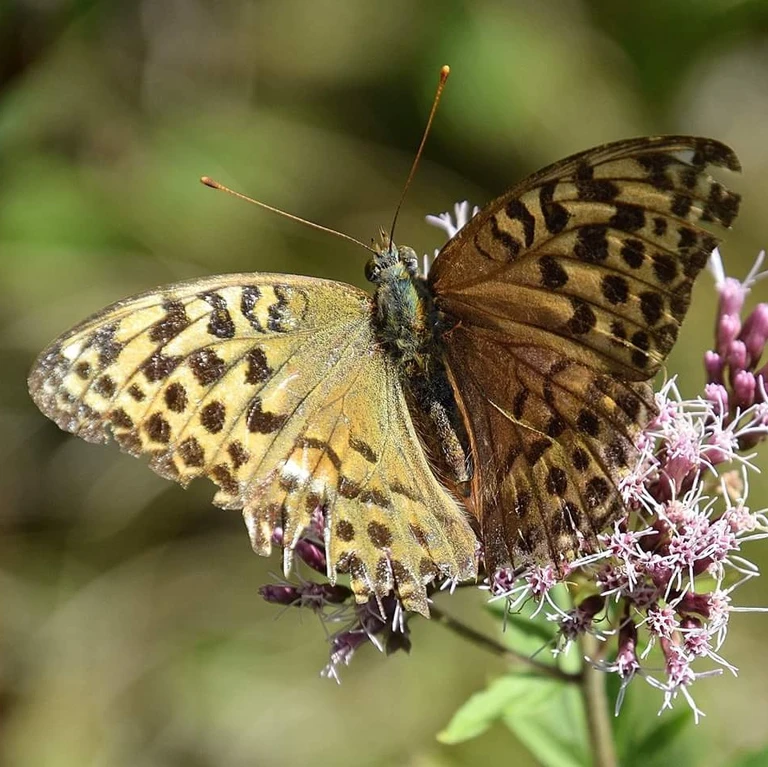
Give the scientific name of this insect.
Argynnis paphia
